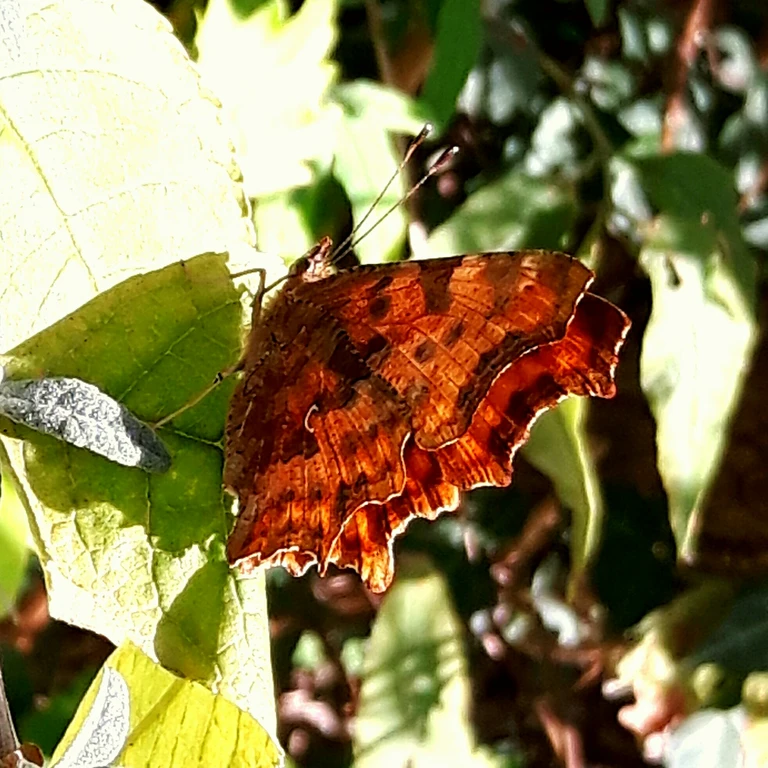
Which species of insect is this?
Polygonia c-album
